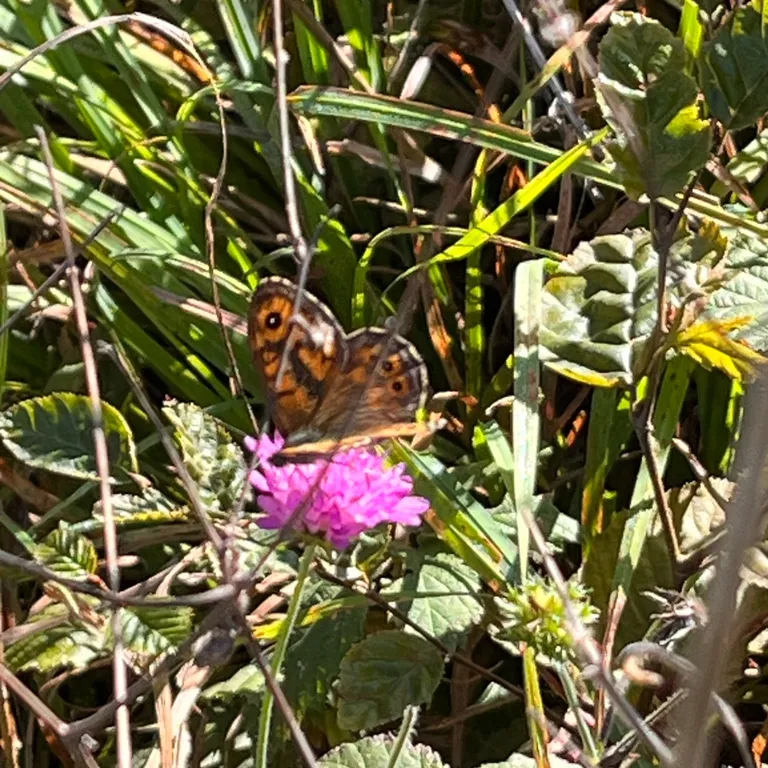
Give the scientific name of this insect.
Lasiommata megera (also Pararge megera)
